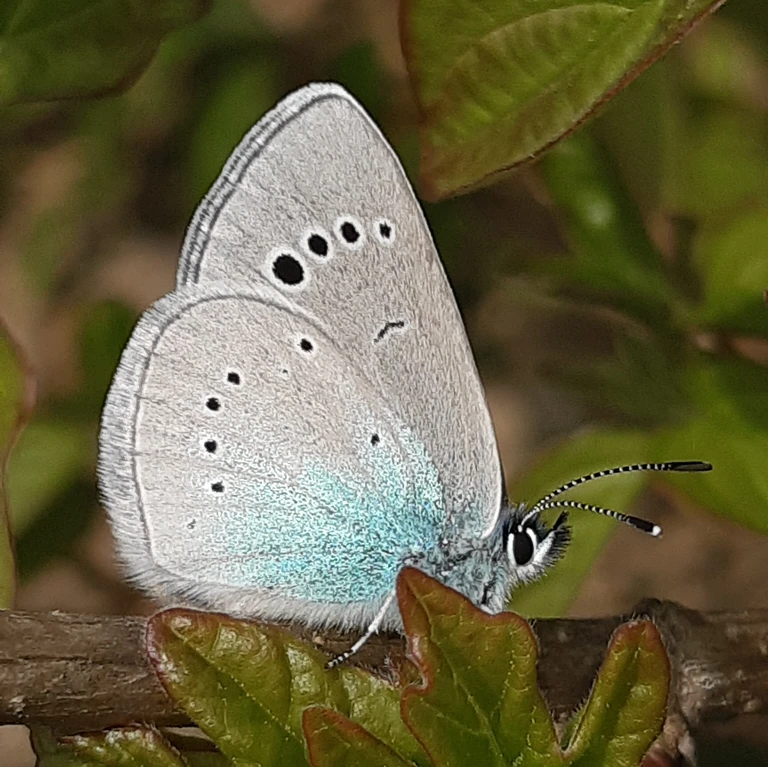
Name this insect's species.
Glaucopsyche alexis
